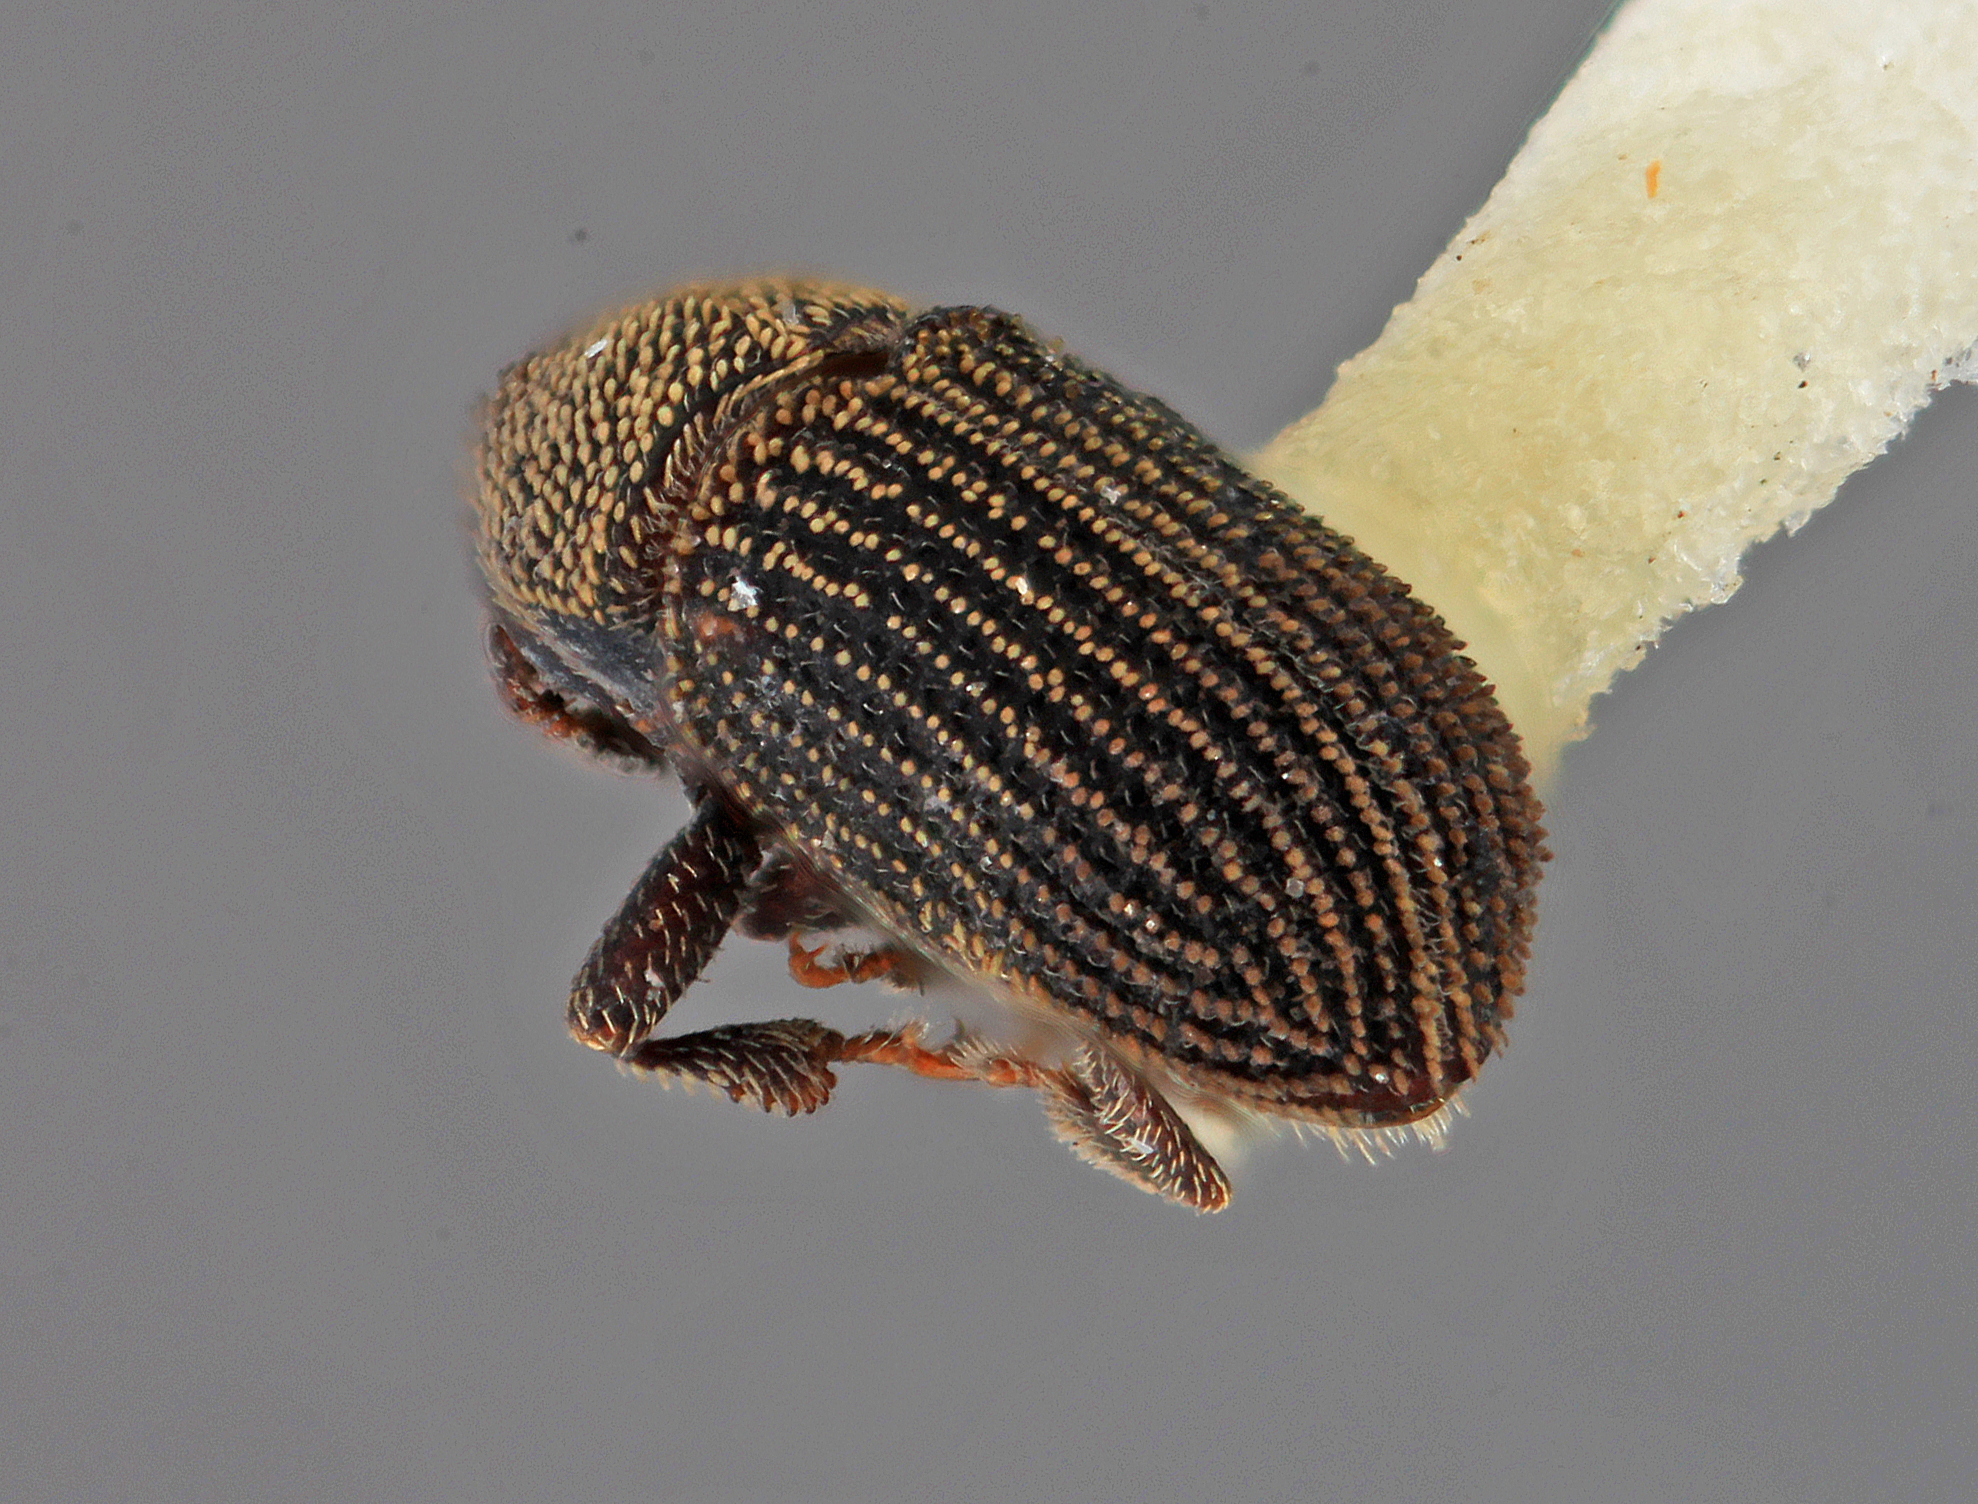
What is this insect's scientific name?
Phloeotribus squamiger
